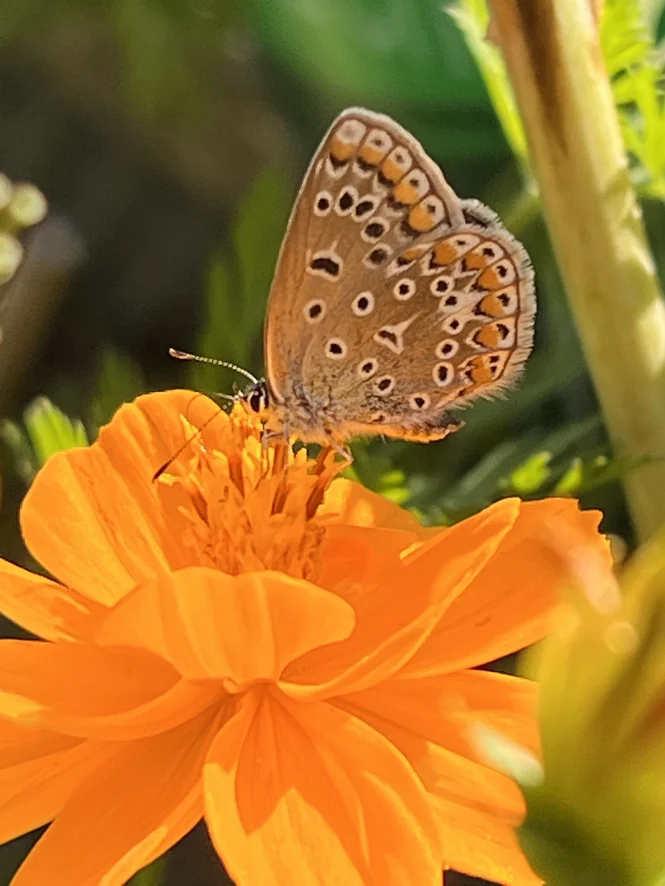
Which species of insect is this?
Polyommatus icarus
